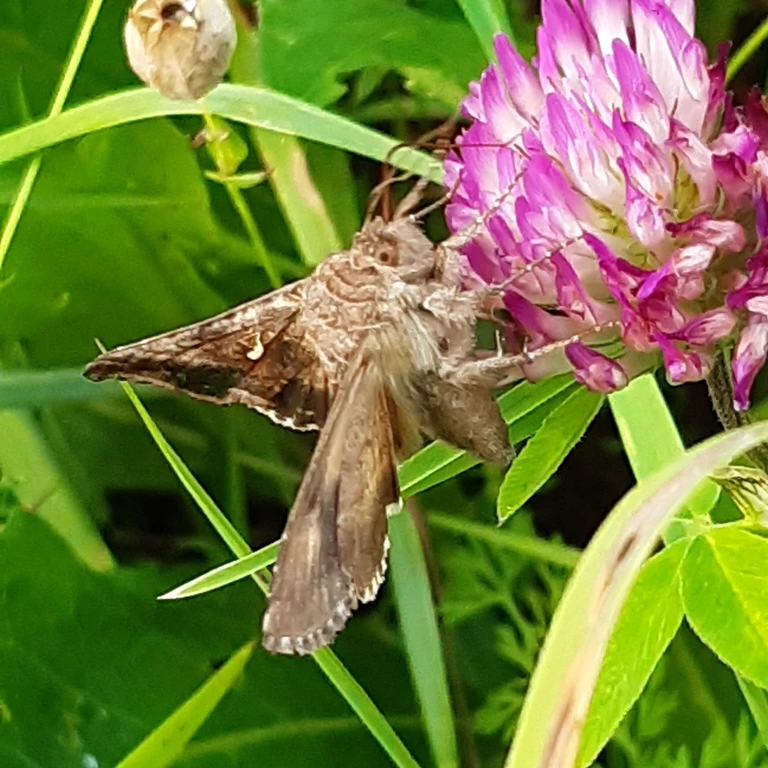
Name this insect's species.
Autographa gamma
